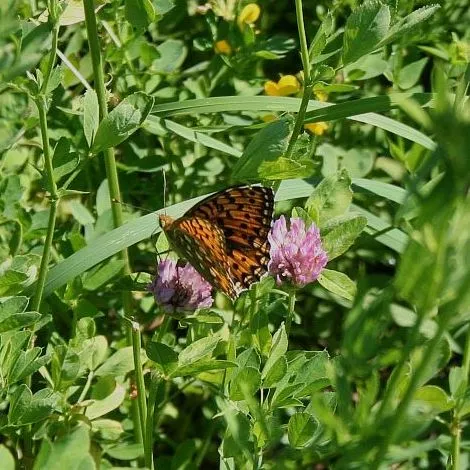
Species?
Speyeria aglaja
